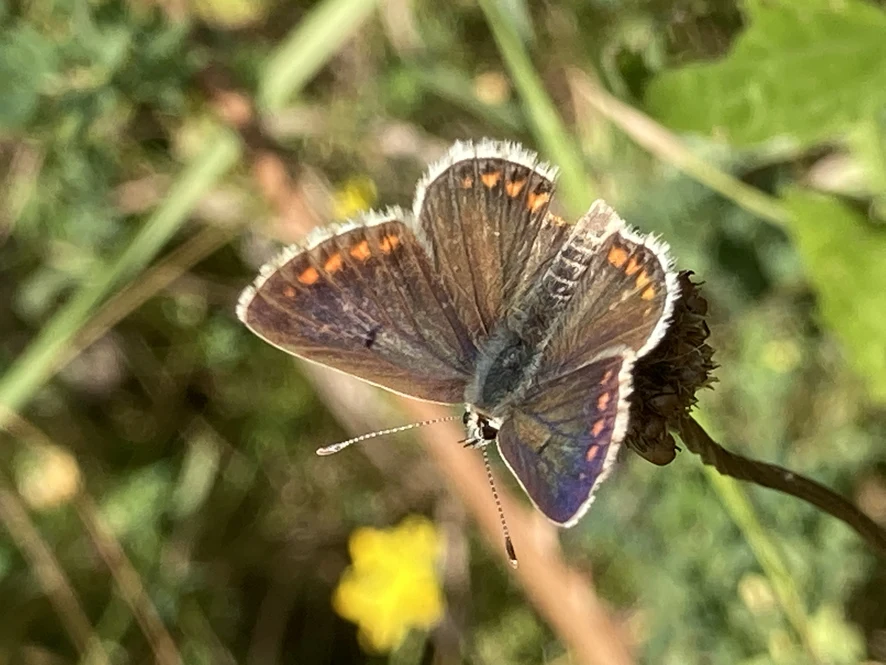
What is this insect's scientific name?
Aricia agestis/artaxerxes
